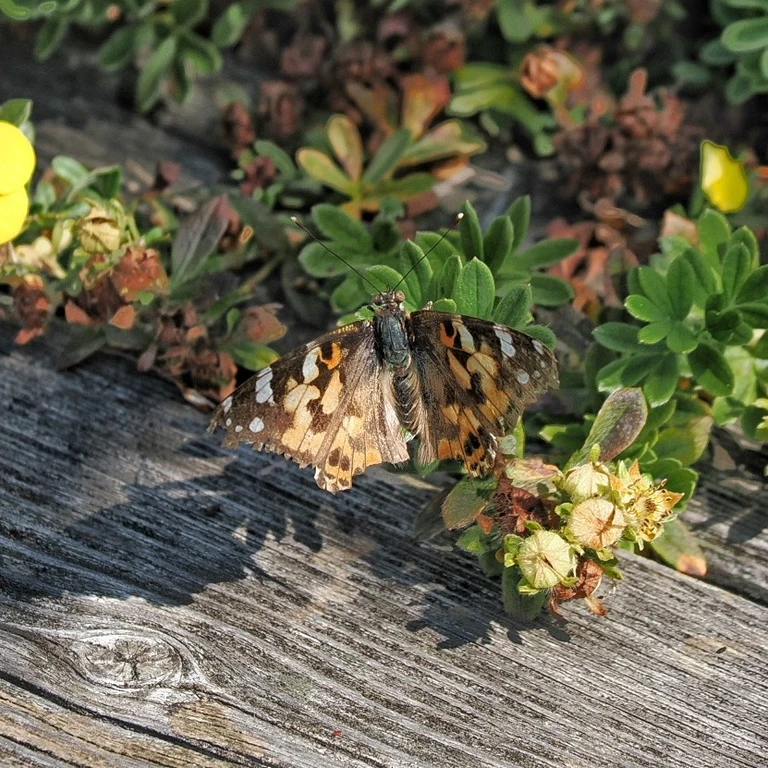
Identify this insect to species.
Vanessa cardui
